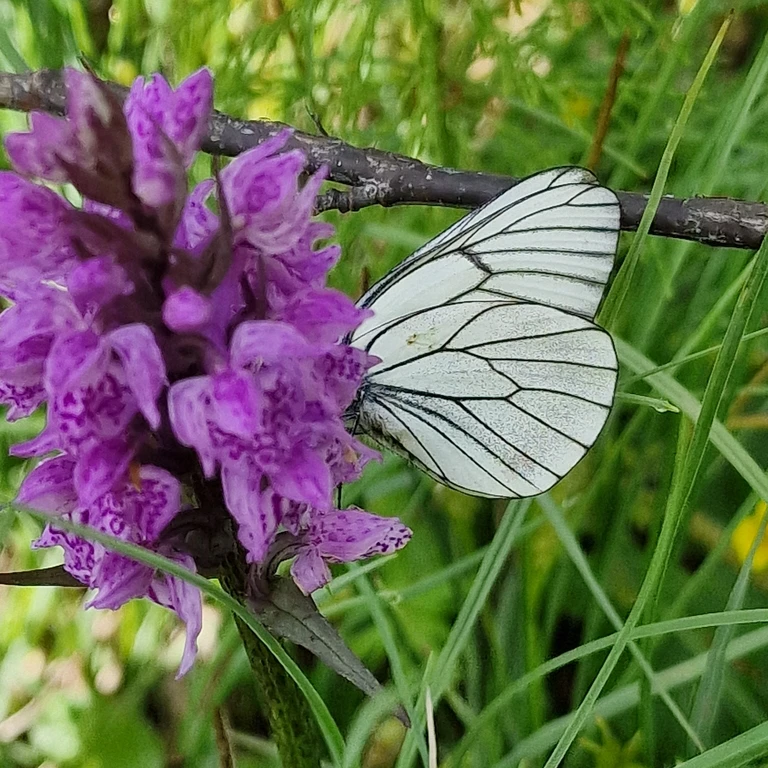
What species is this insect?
Aporia crataegi
